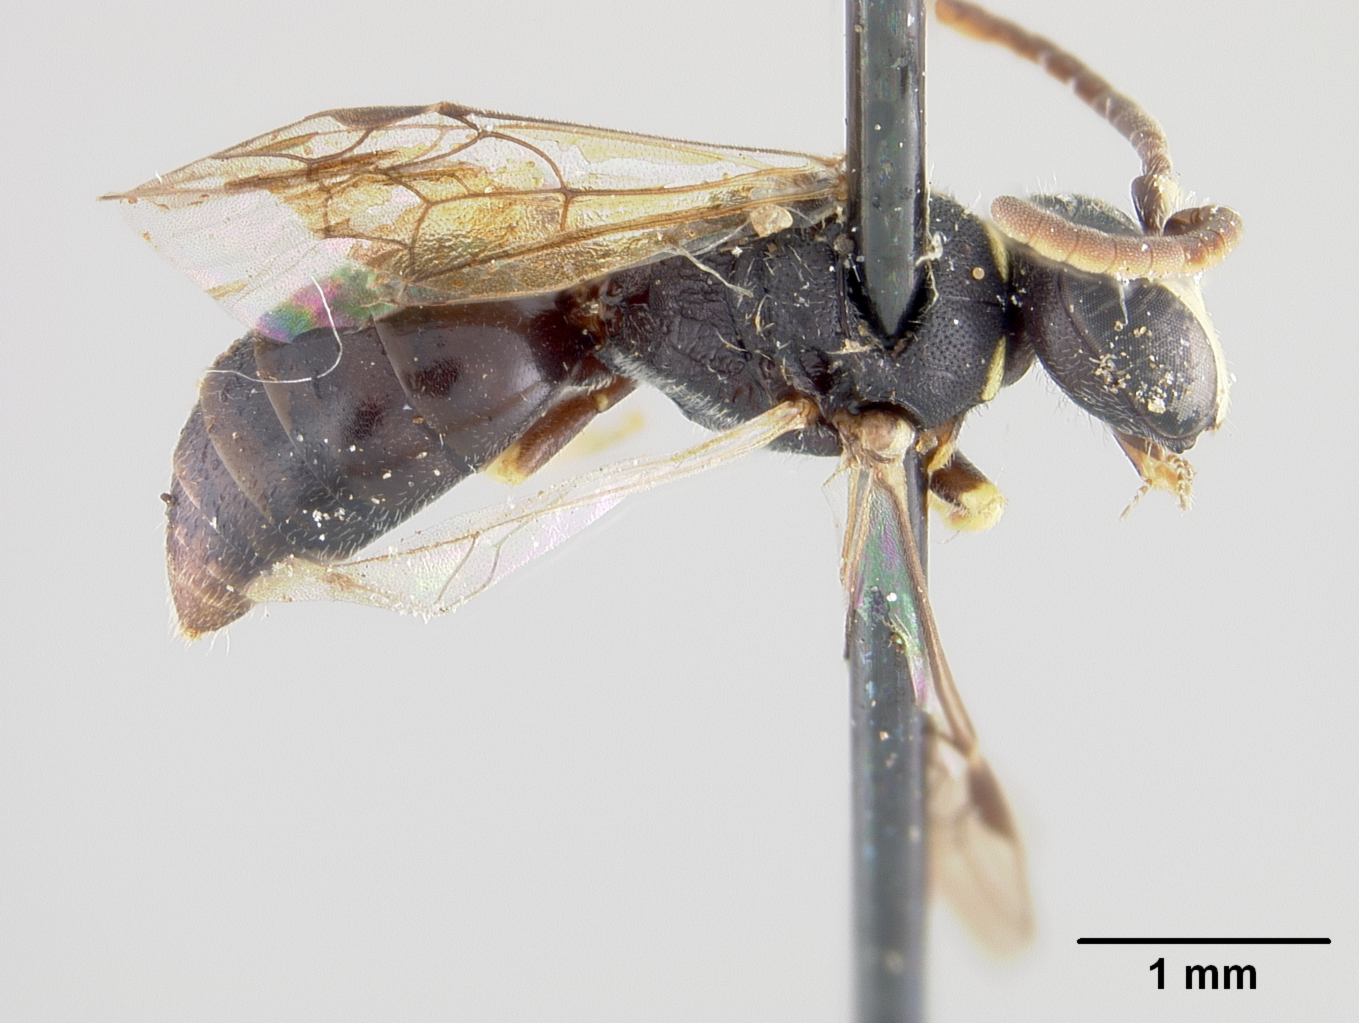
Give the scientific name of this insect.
Prosopis georgica
